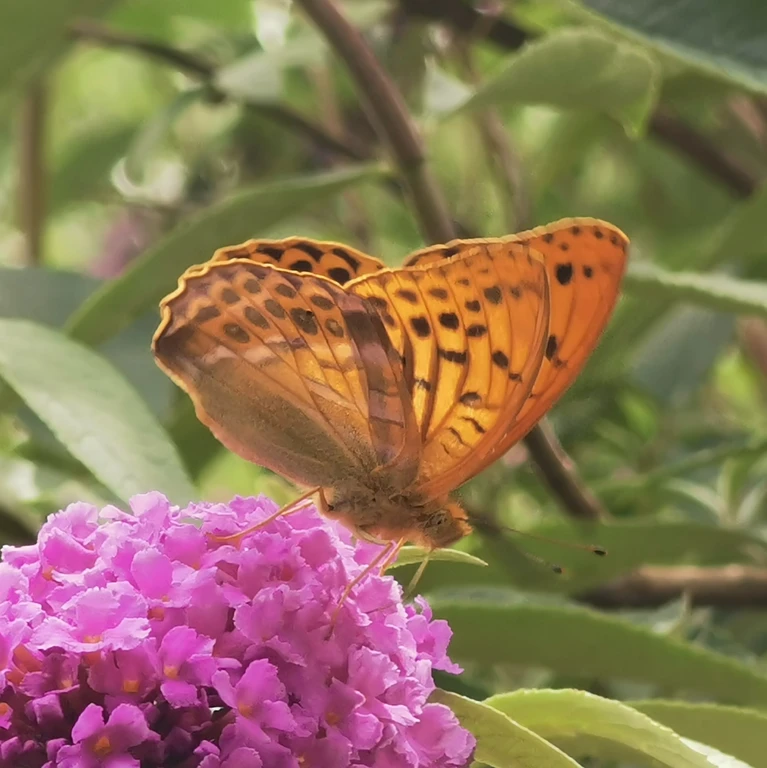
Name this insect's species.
Argynnis paphia
